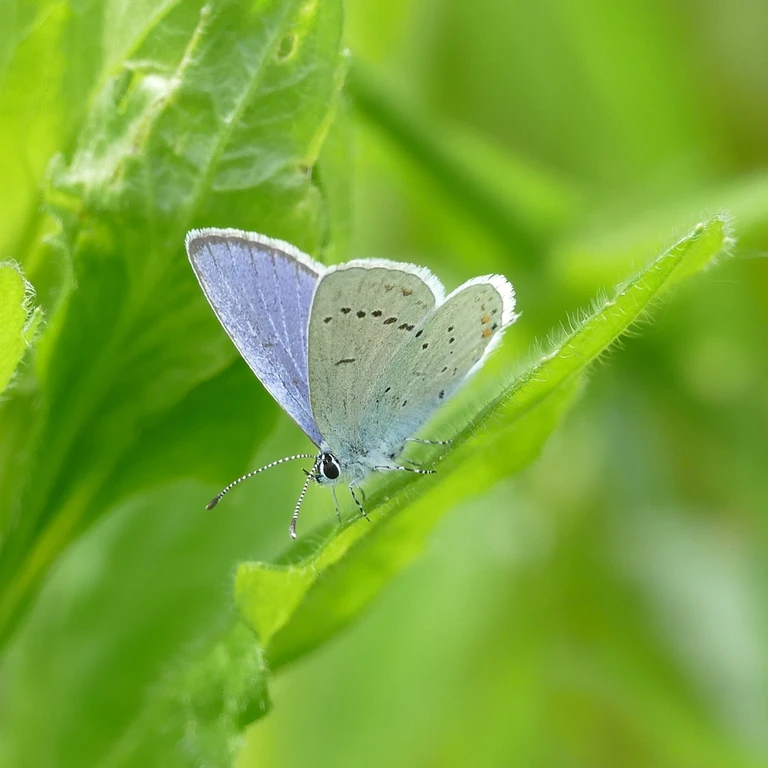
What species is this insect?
Cupido argiades (also Elkalyce argiades)
